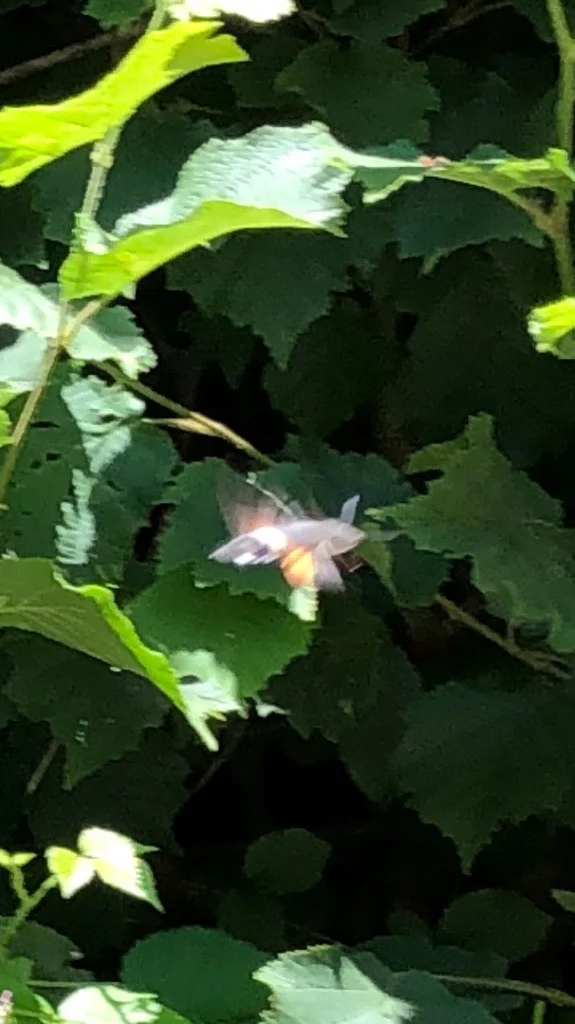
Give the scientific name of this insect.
Macroglossum stellatarum
